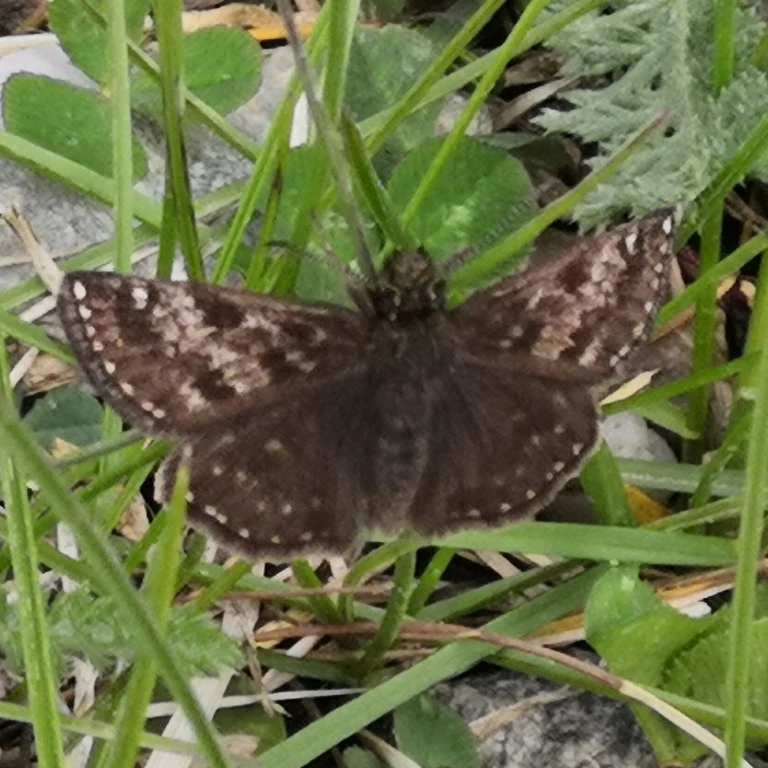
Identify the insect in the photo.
Erynnis tages
